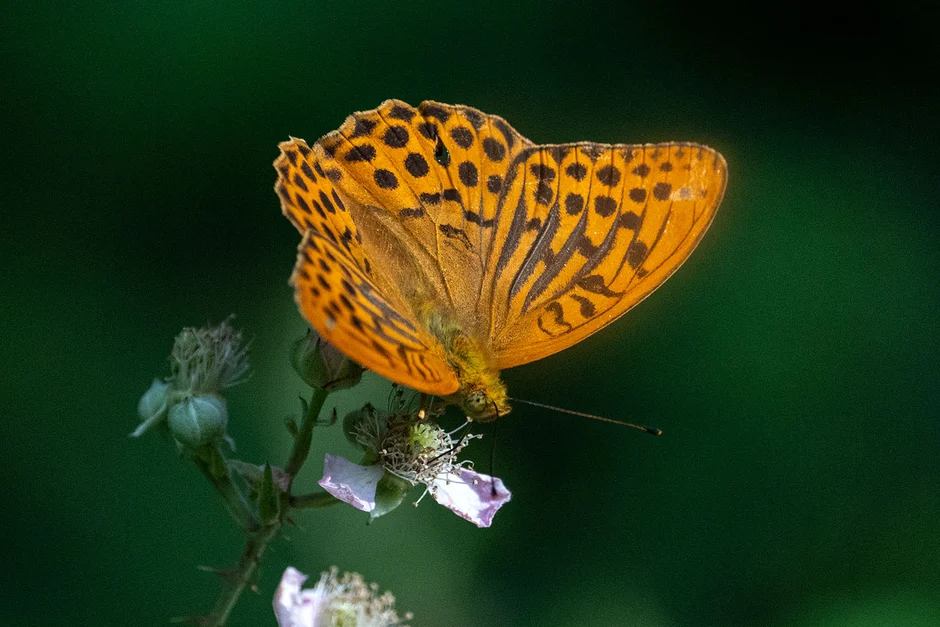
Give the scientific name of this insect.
Argynnis paphia
